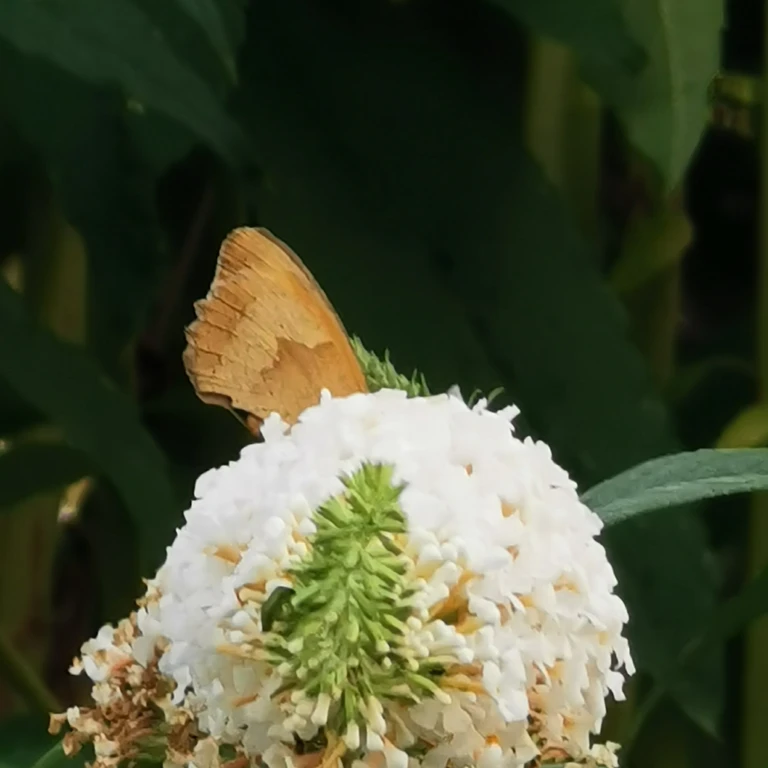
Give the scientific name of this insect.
Maniola jurtina
